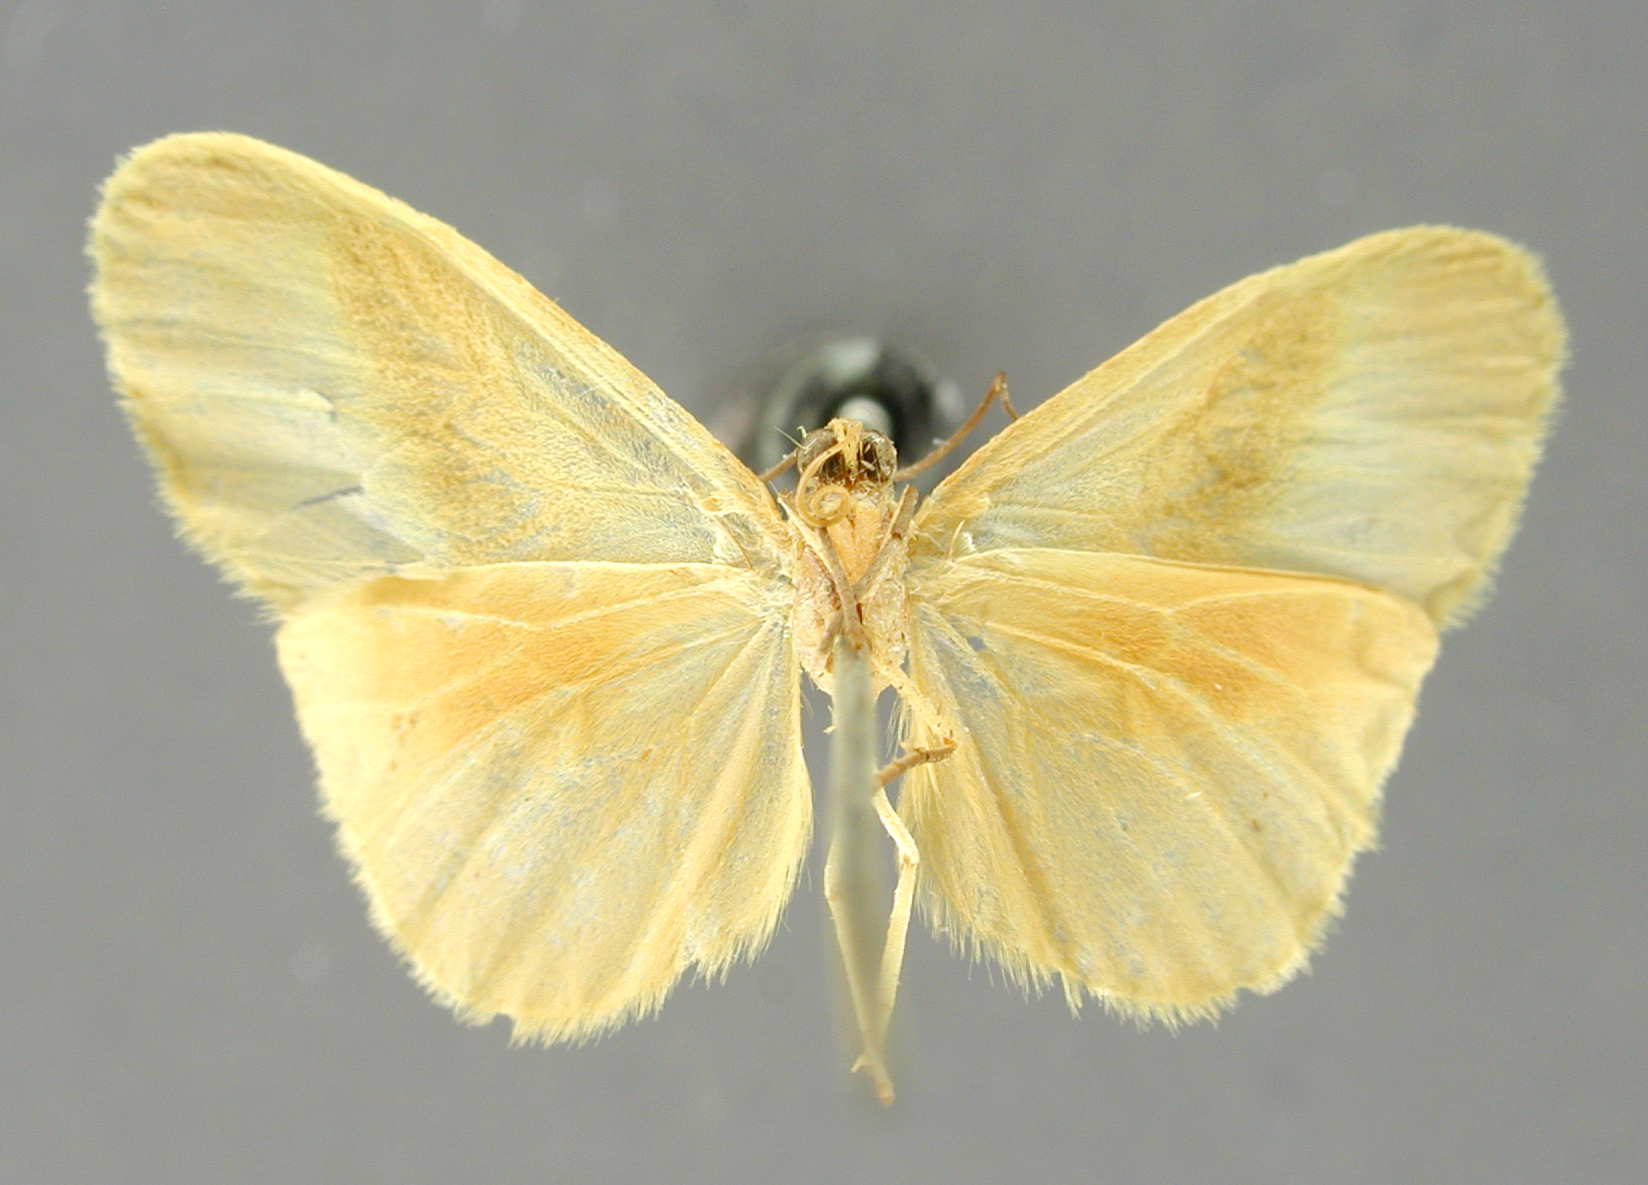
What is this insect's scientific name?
Leptidule medea
